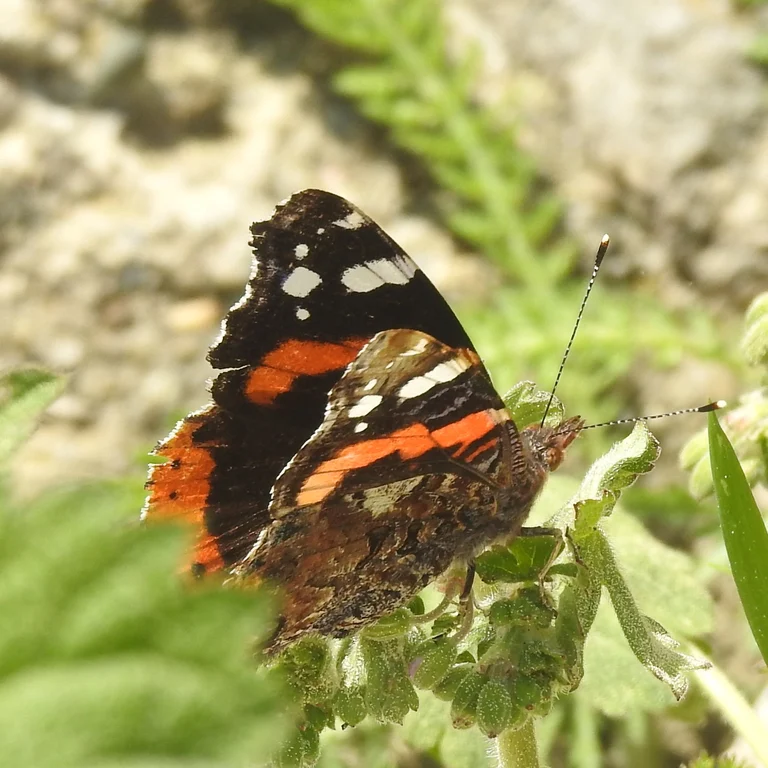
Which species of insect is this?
Vanessa atalanta
